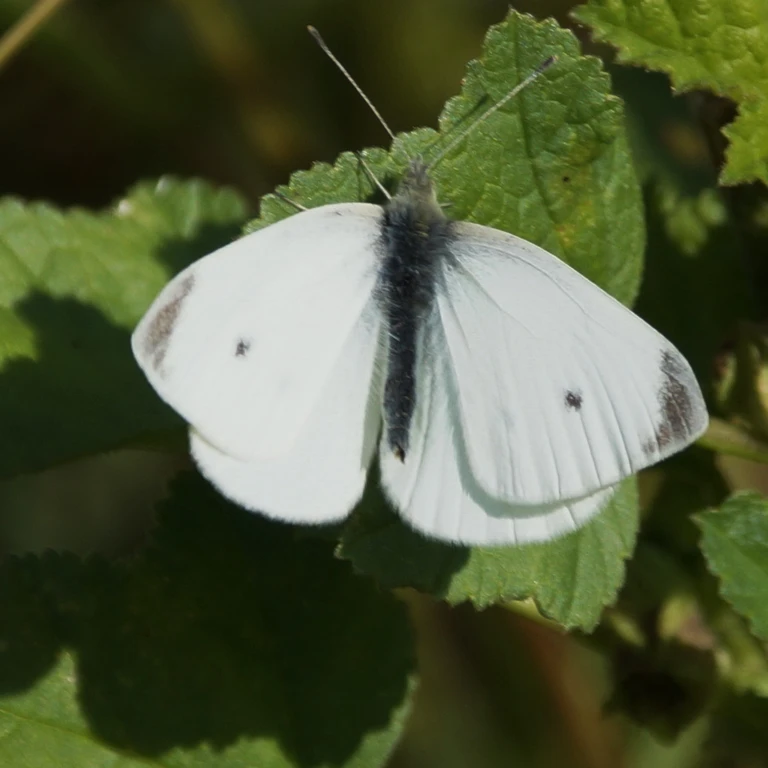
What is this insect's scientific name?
Pieris rapae
